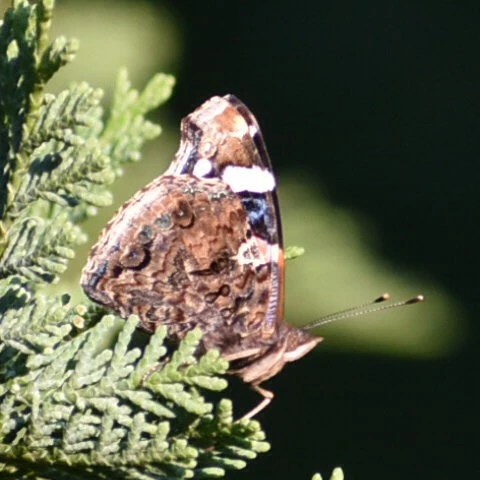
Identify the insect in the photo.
Vanessa atalanta
